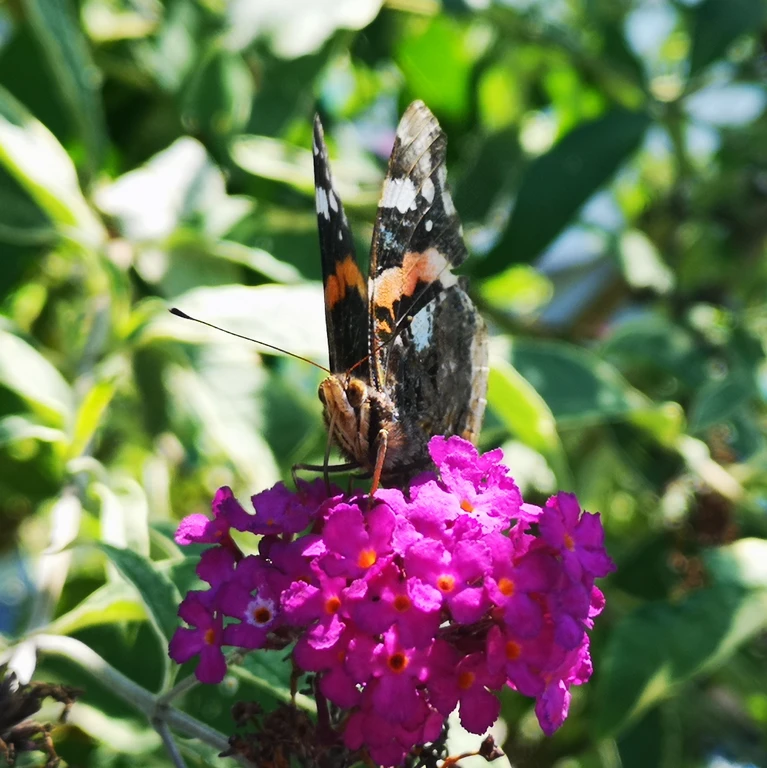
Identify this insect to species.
Vanessa atalanta
